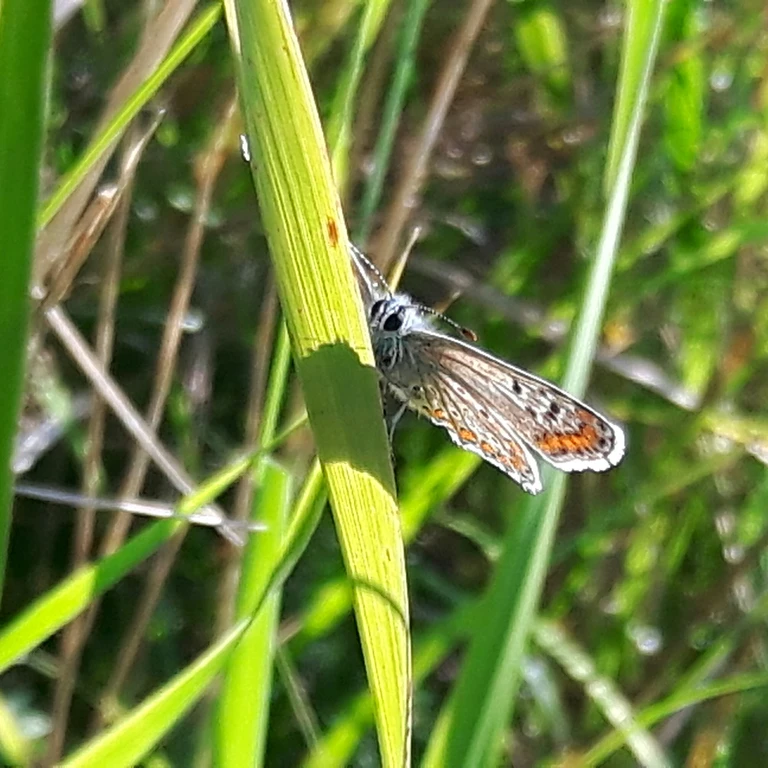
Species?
Aricia agestis/artaxerxes
